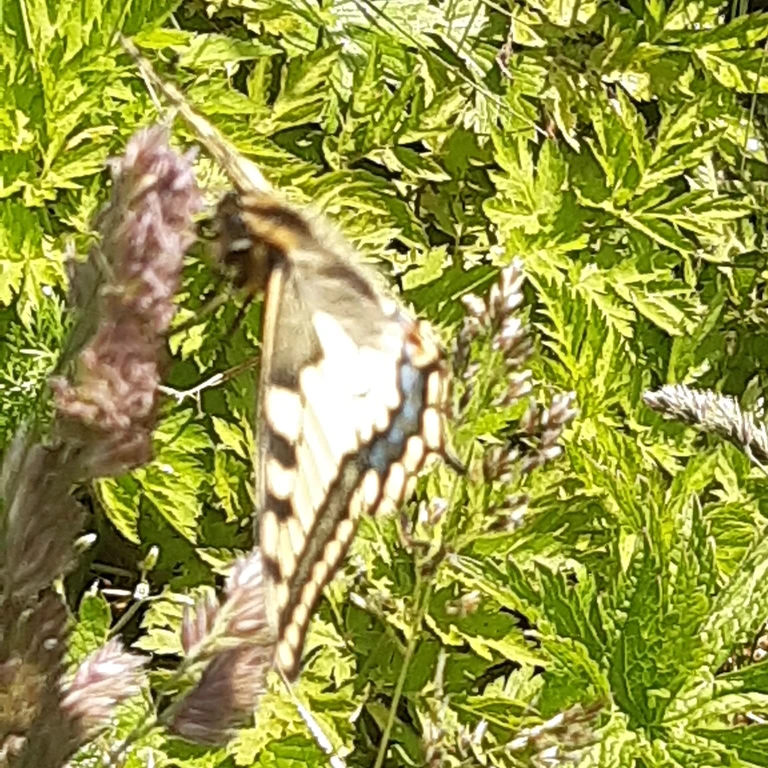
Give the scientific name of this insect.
Papilio machaon
